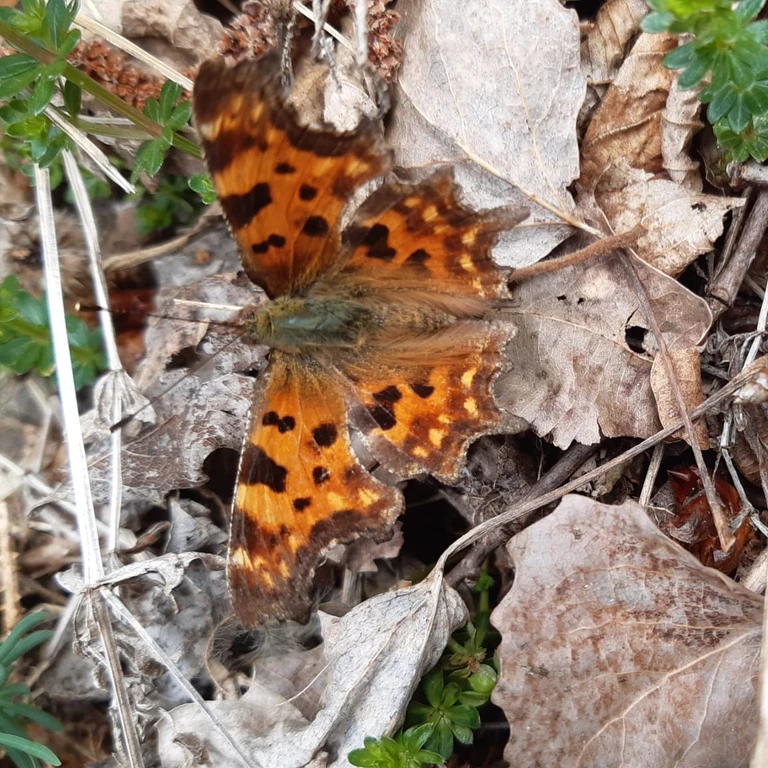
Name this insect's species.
Polygonia c-album
